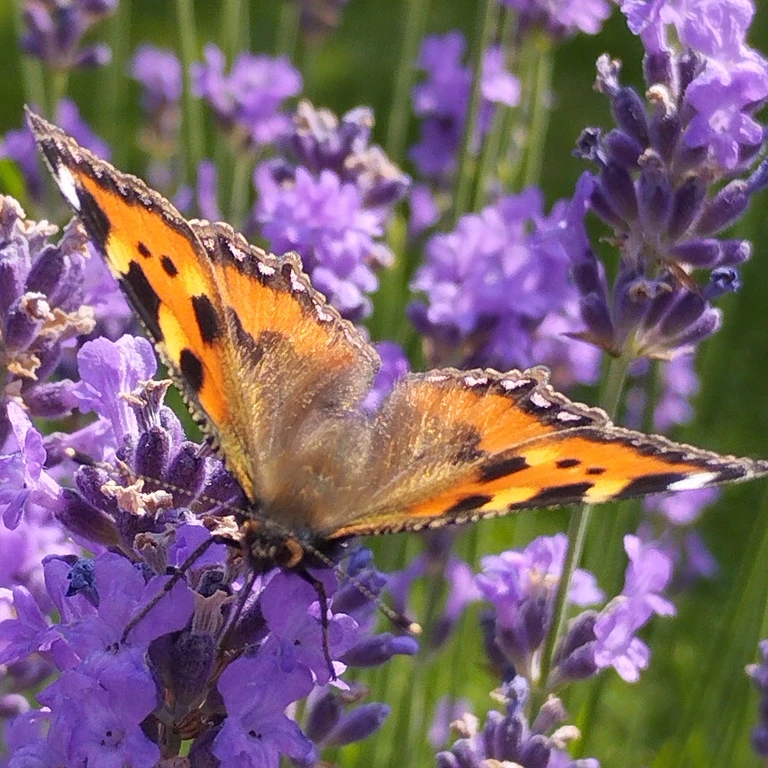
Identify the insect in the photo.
Aglais urticae
